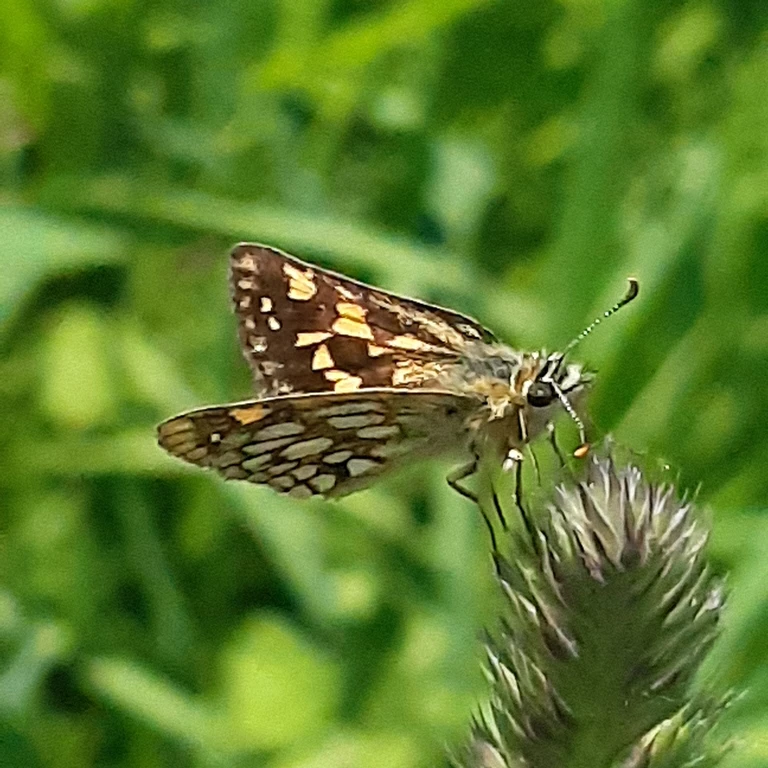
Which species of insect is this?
Carterocephalus palaemon
